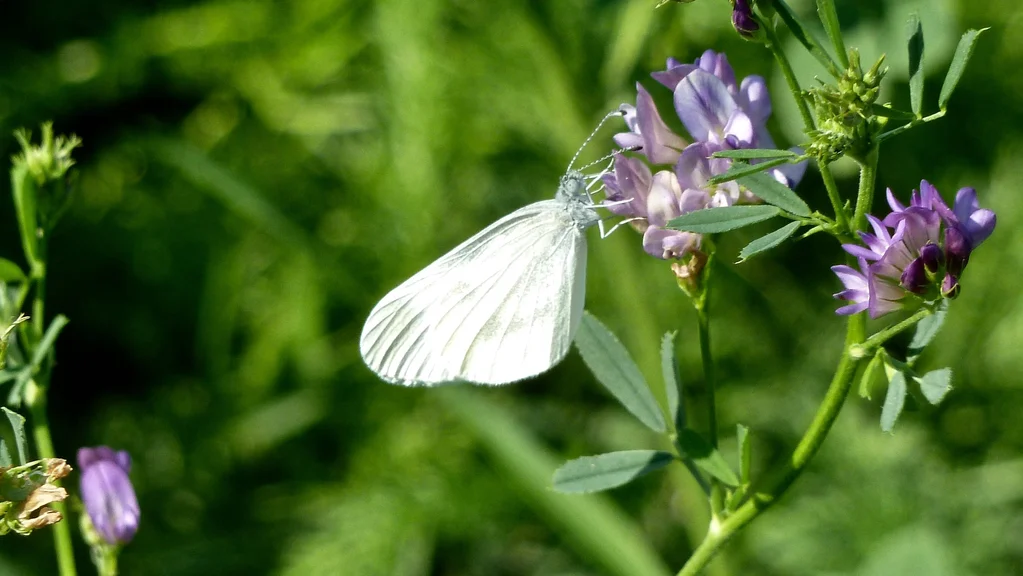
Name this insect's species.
Leptidea sinapis/juvernica
